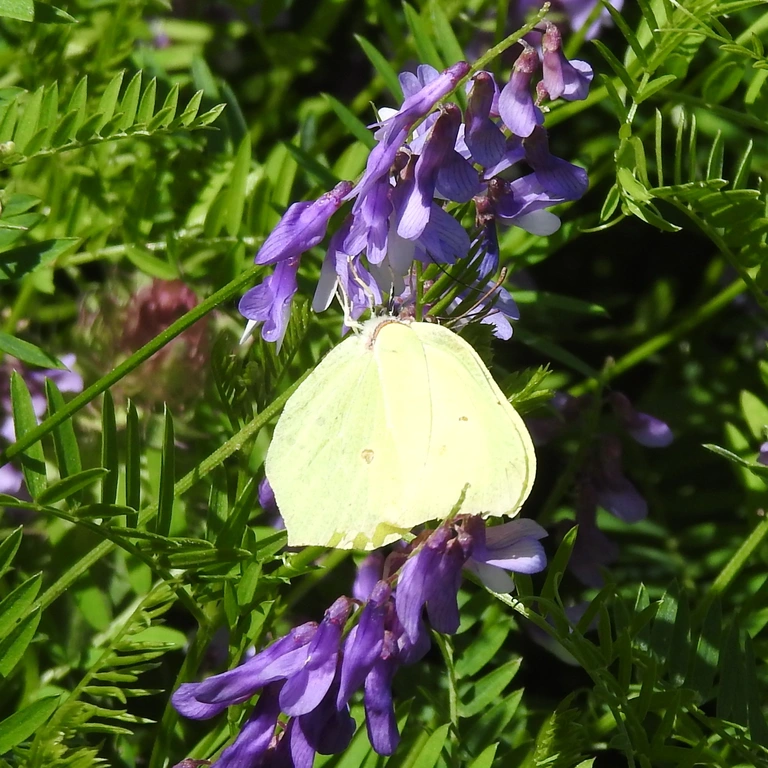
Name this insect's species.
Gonepteryx rhamni
